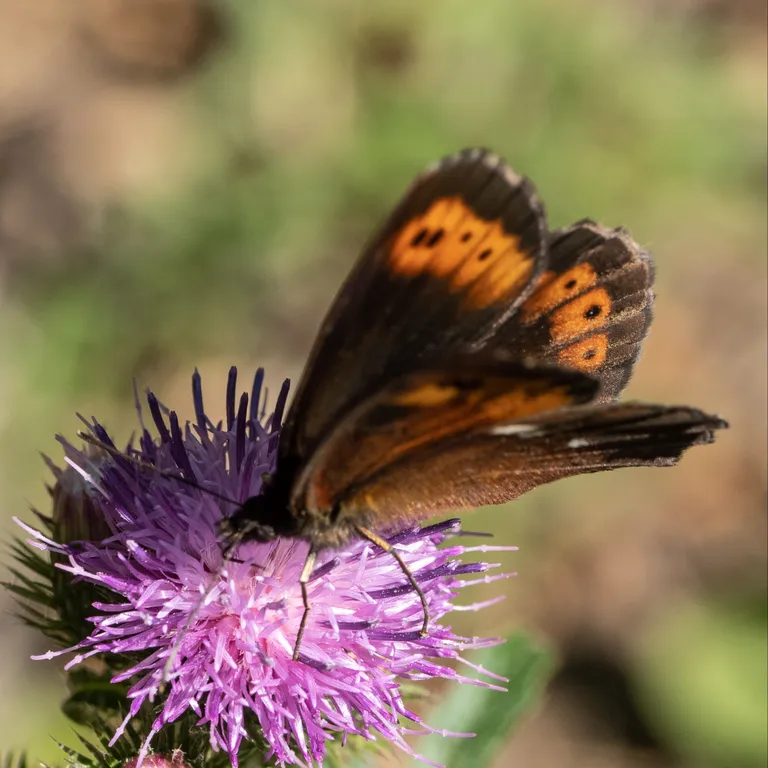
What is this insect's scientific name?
Erebia ligea
